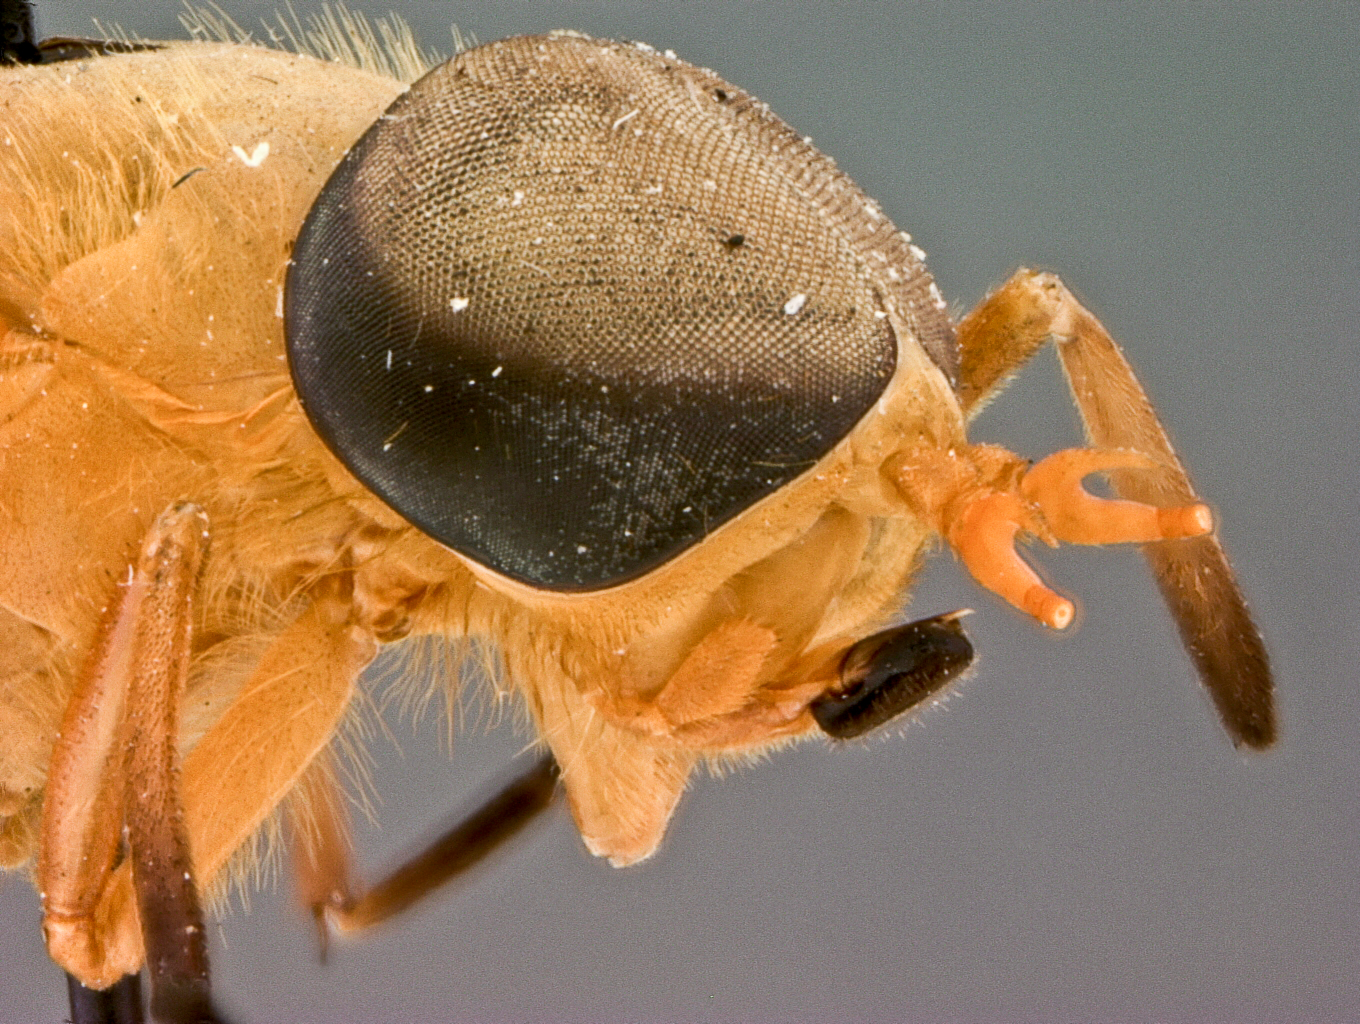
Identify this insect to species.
Pilimas californicus (also Dichelacera beameri)
